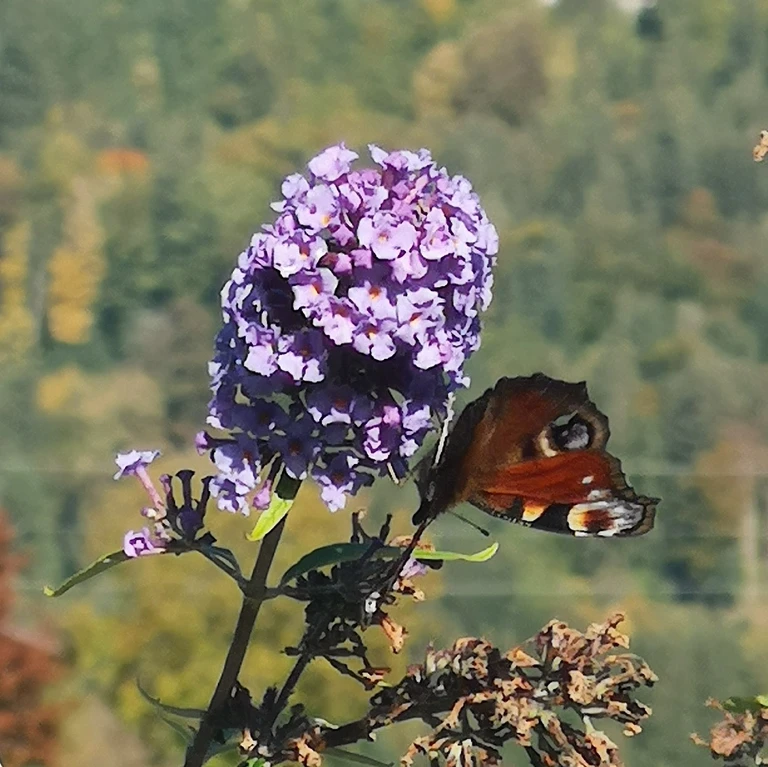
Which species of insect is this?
Aglais io
